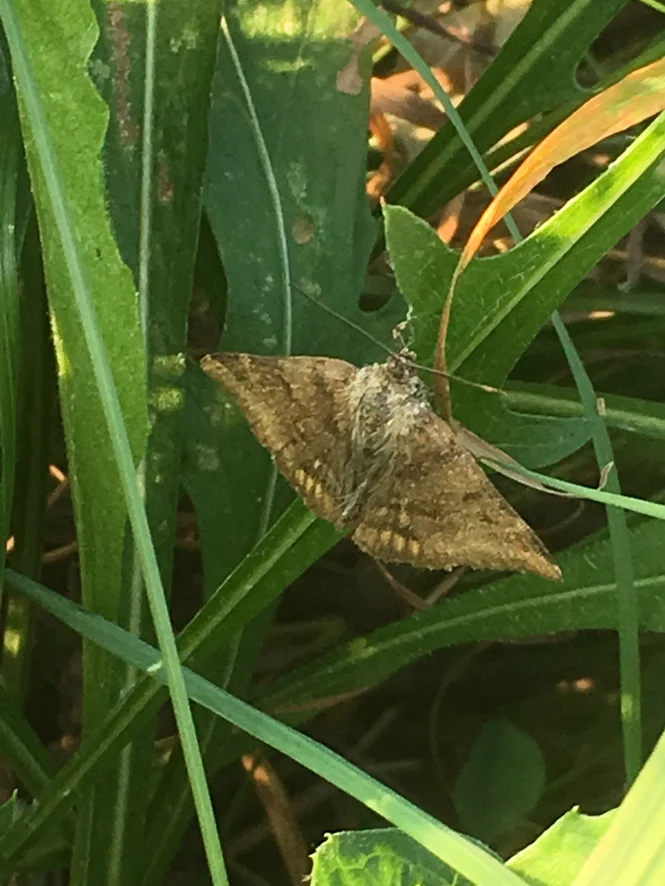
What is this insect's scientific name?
Euclidia glyphica
